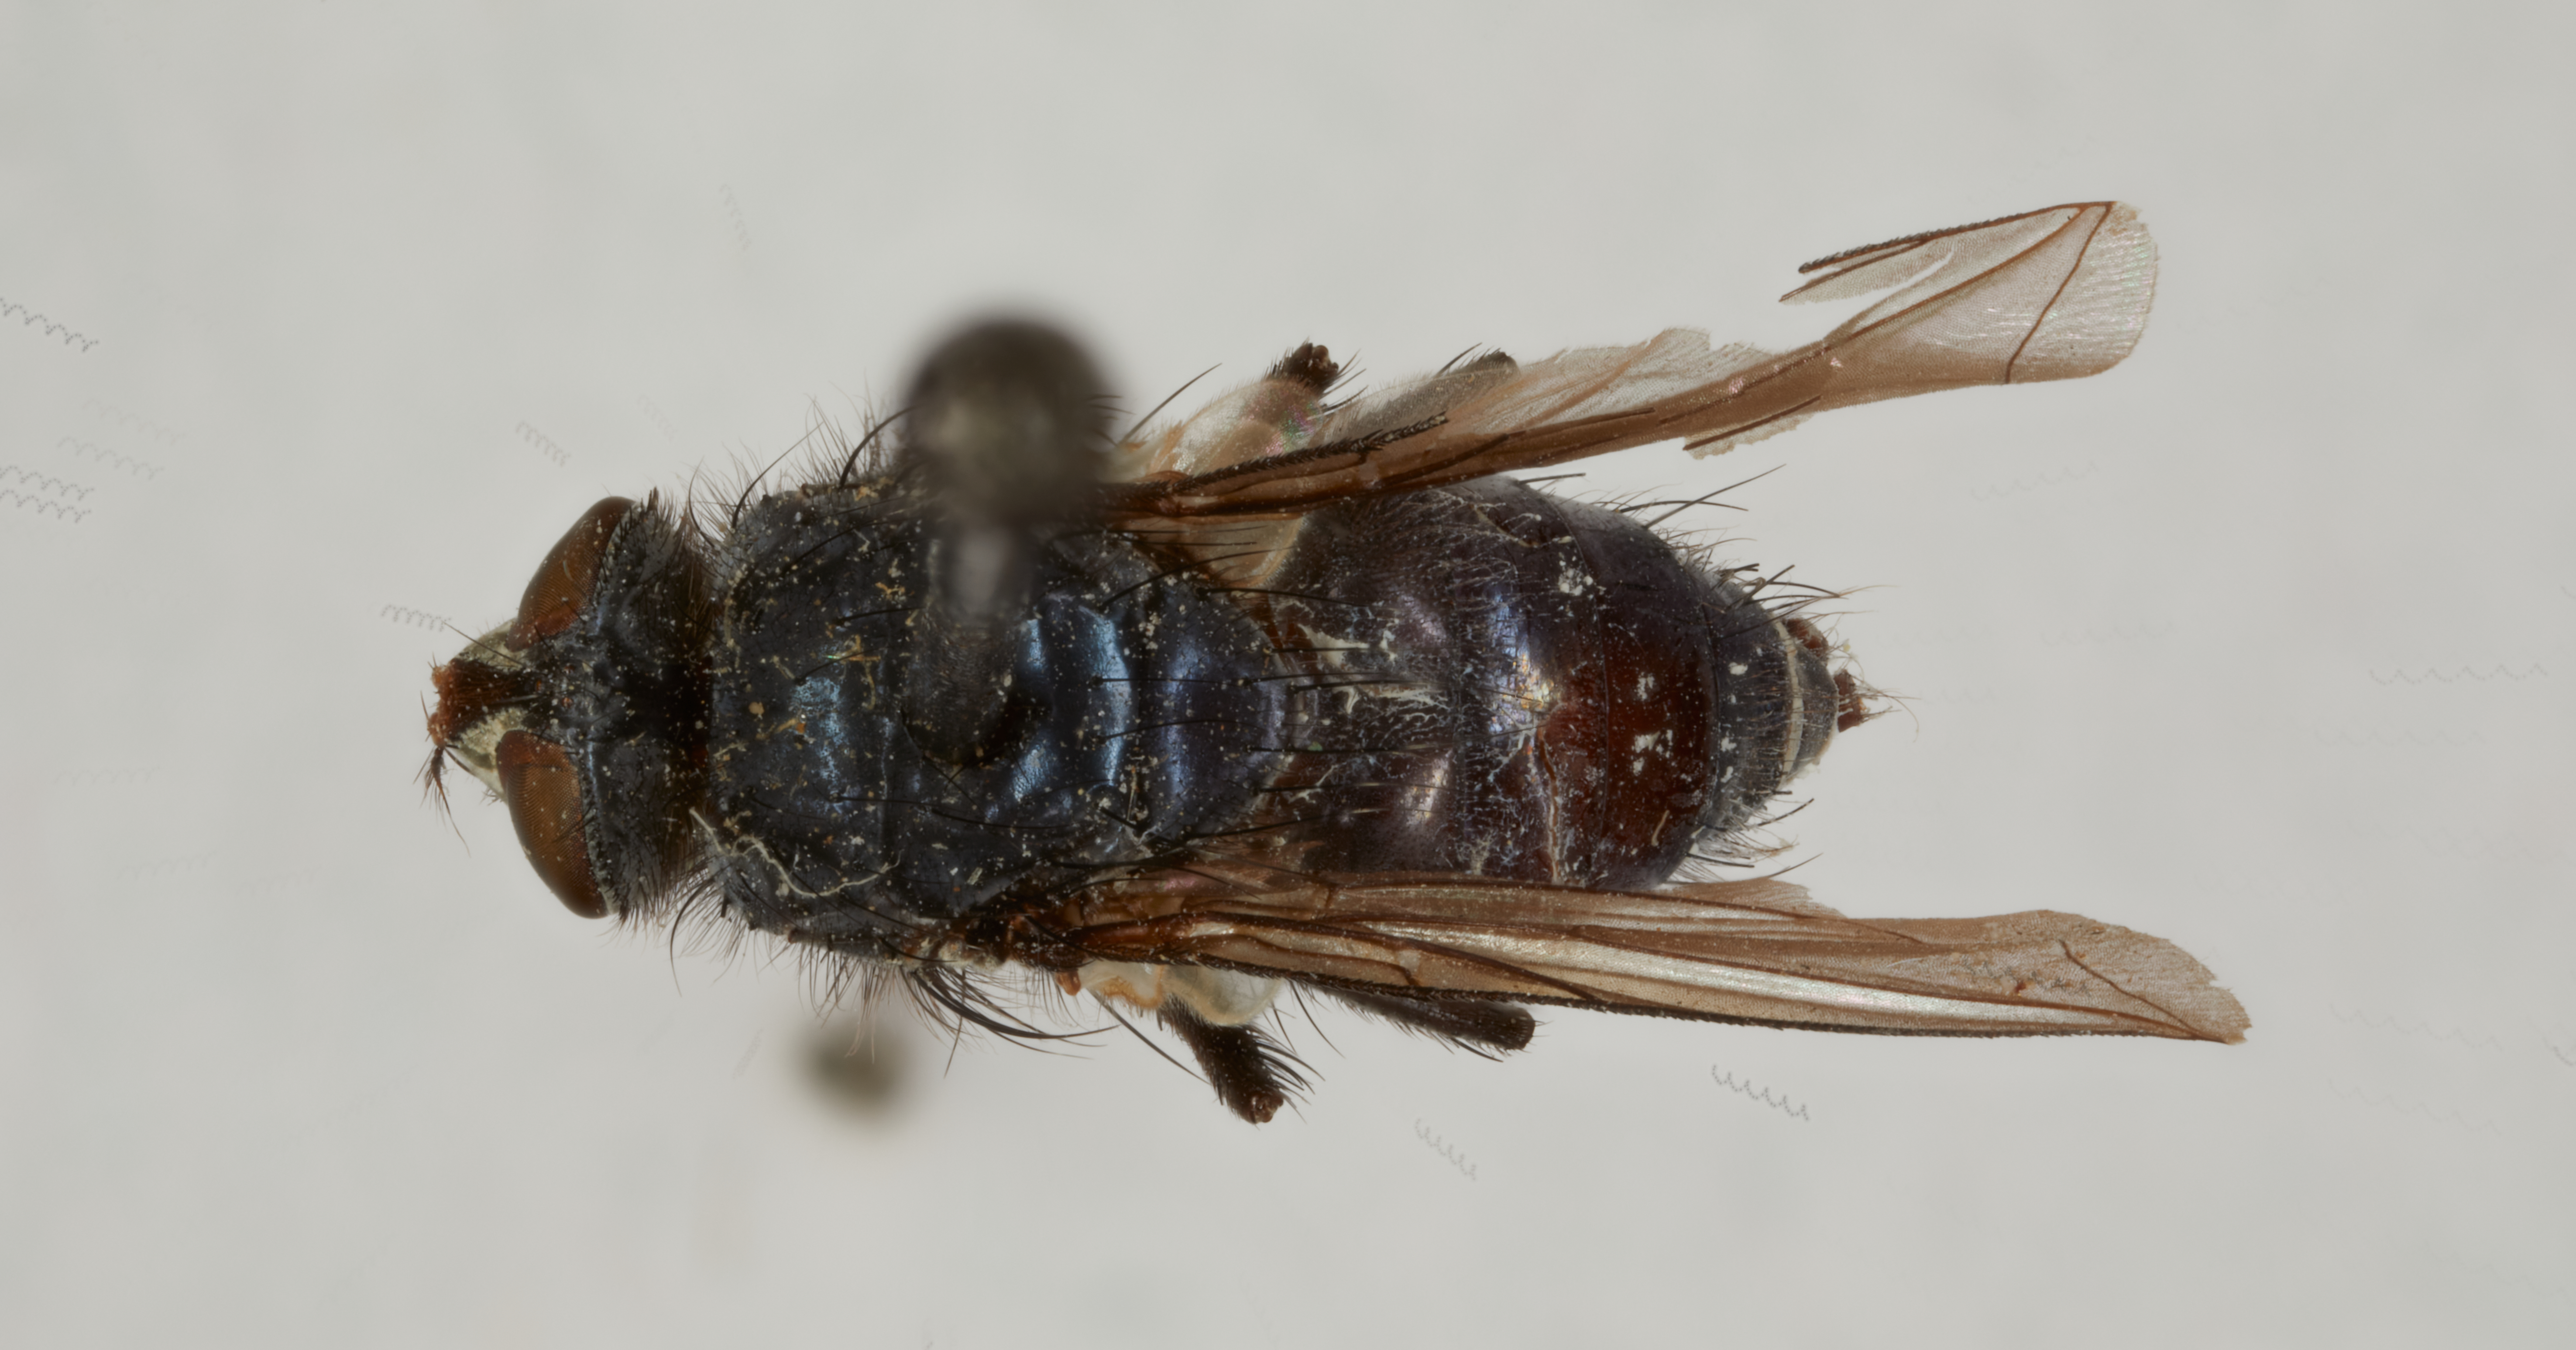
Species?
Acronesia anana
